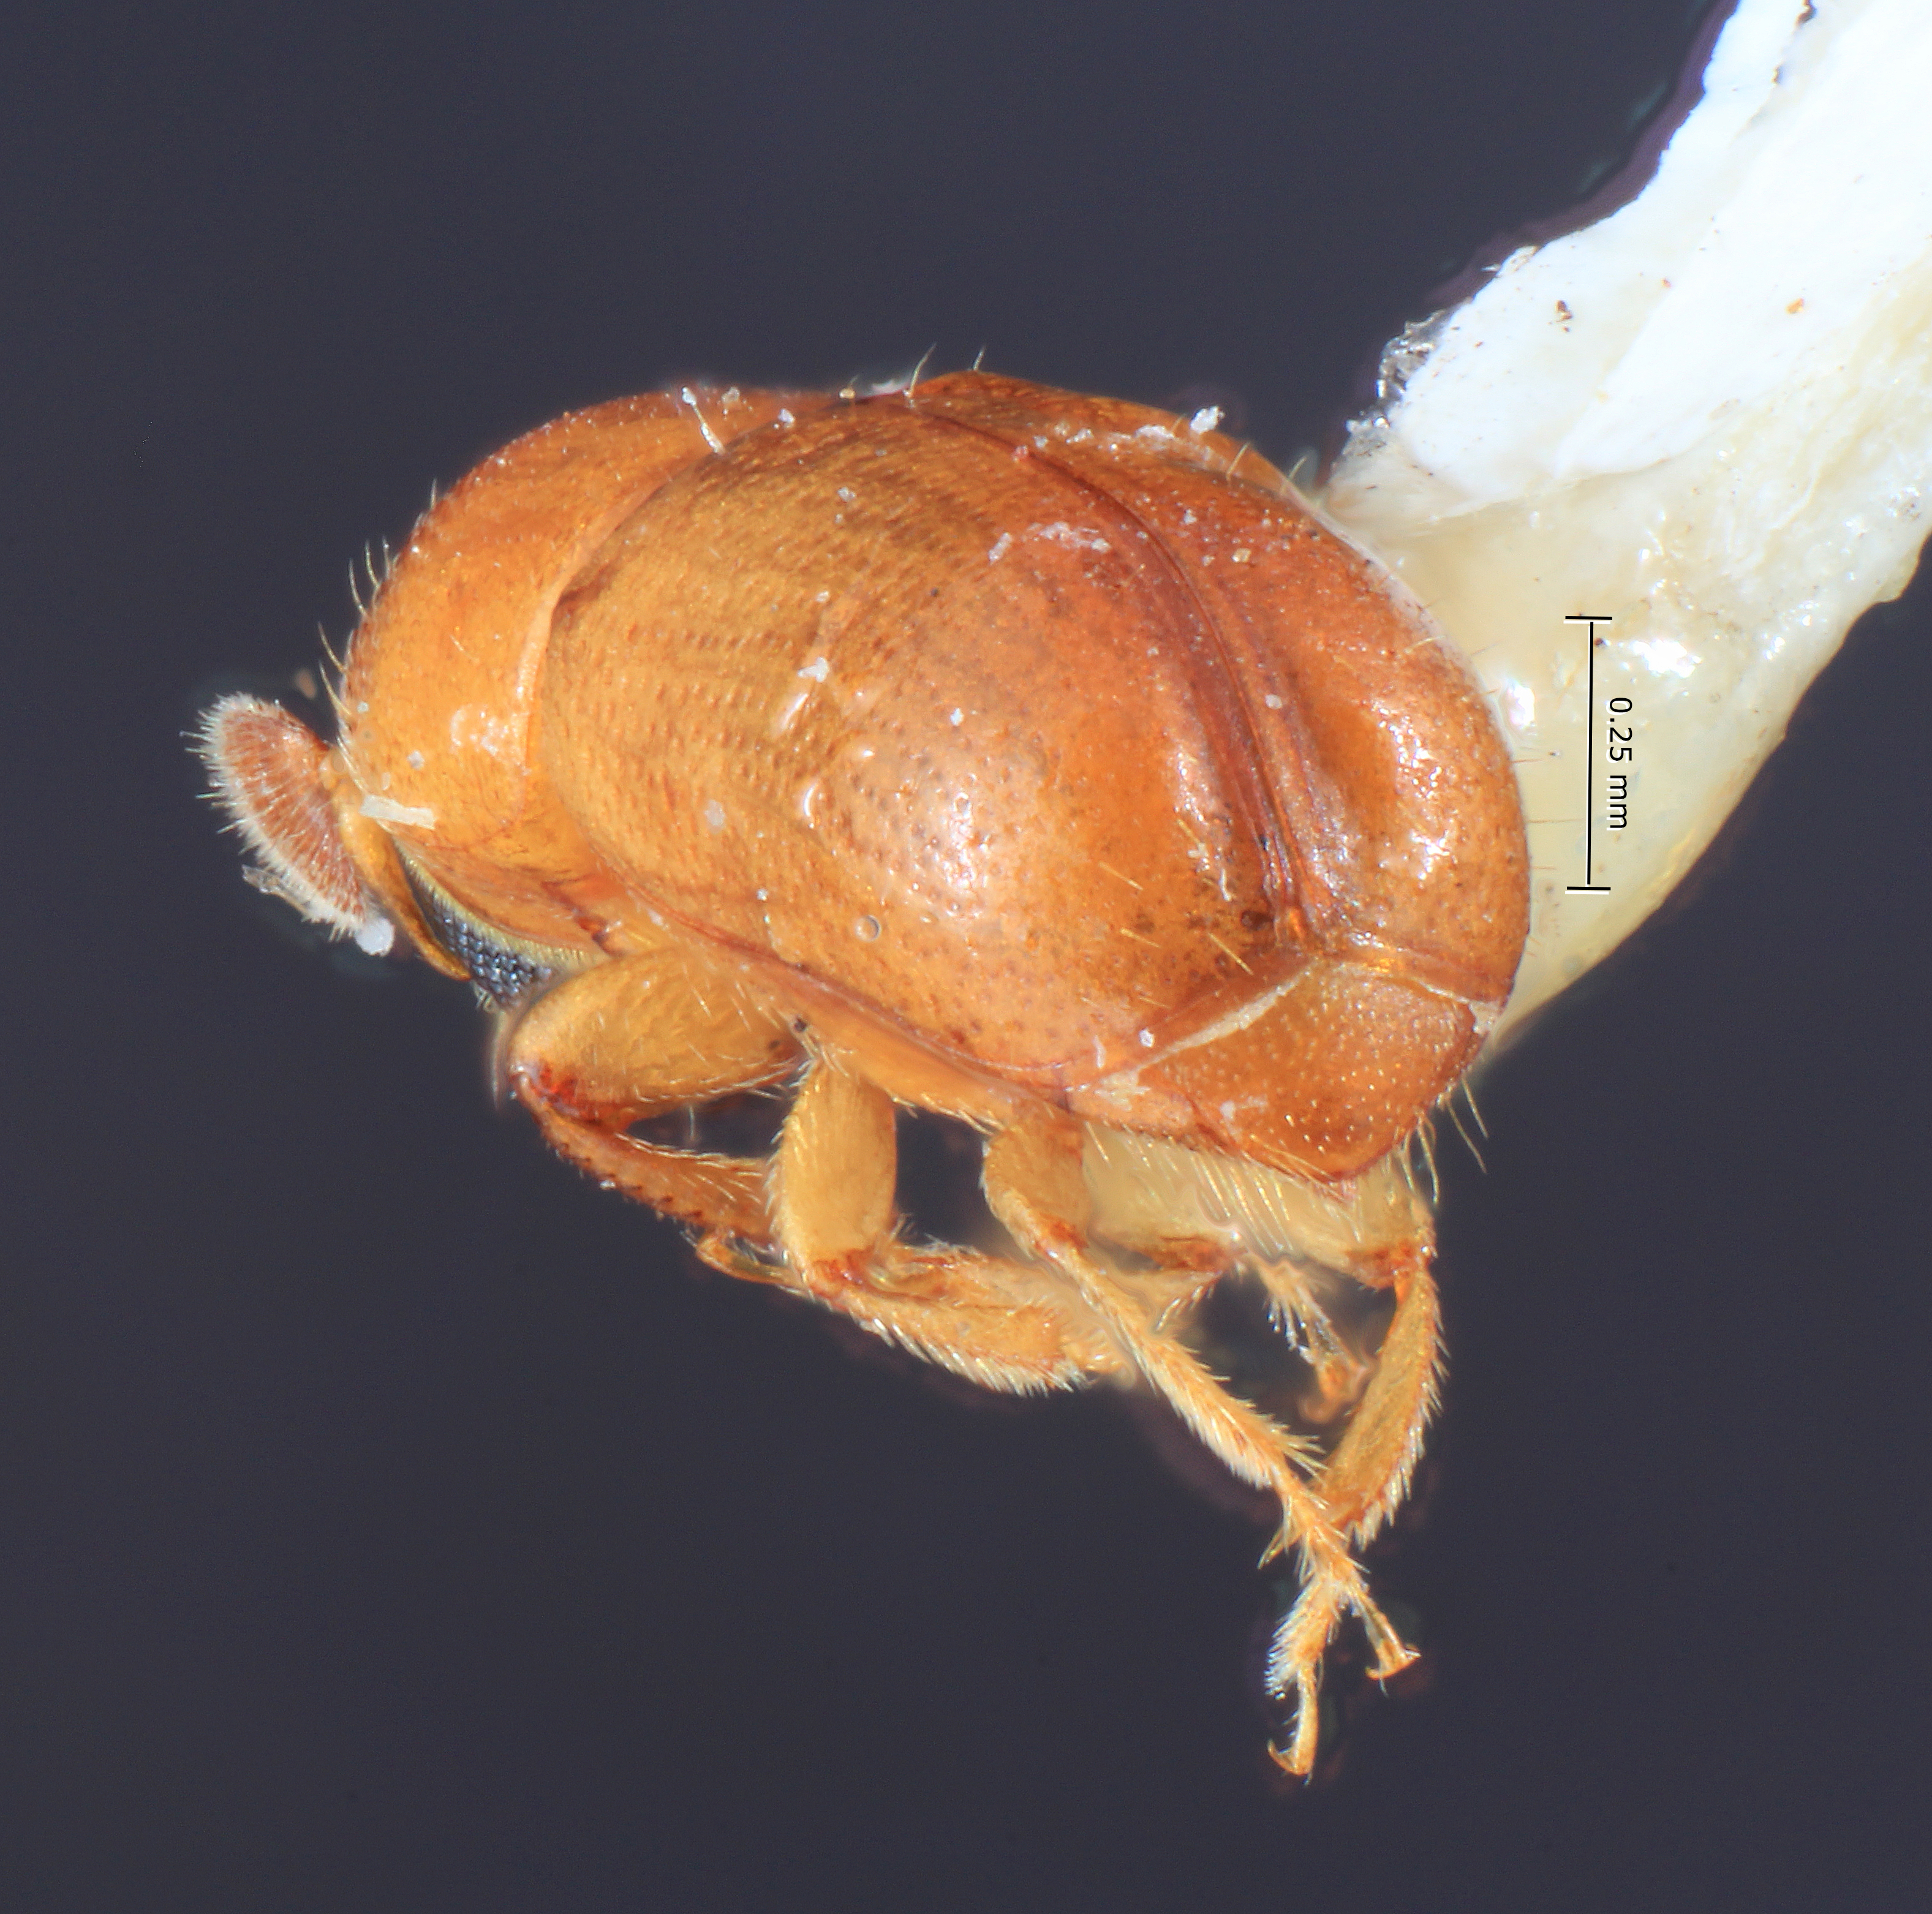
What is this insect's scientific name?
Corthylocurus mexicanus
